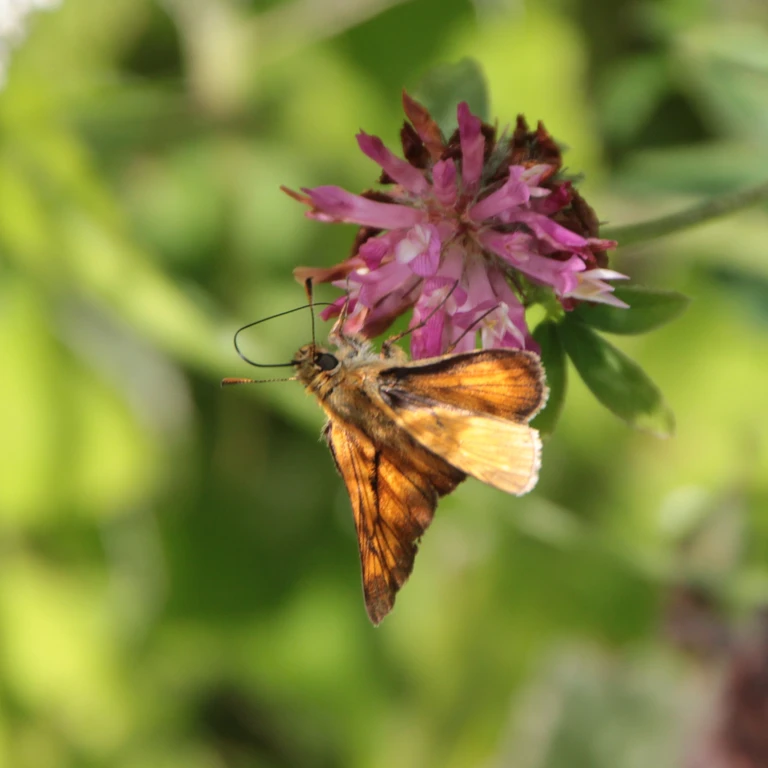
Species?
Ochlodes sylvanus (also Ochlodes venata)
